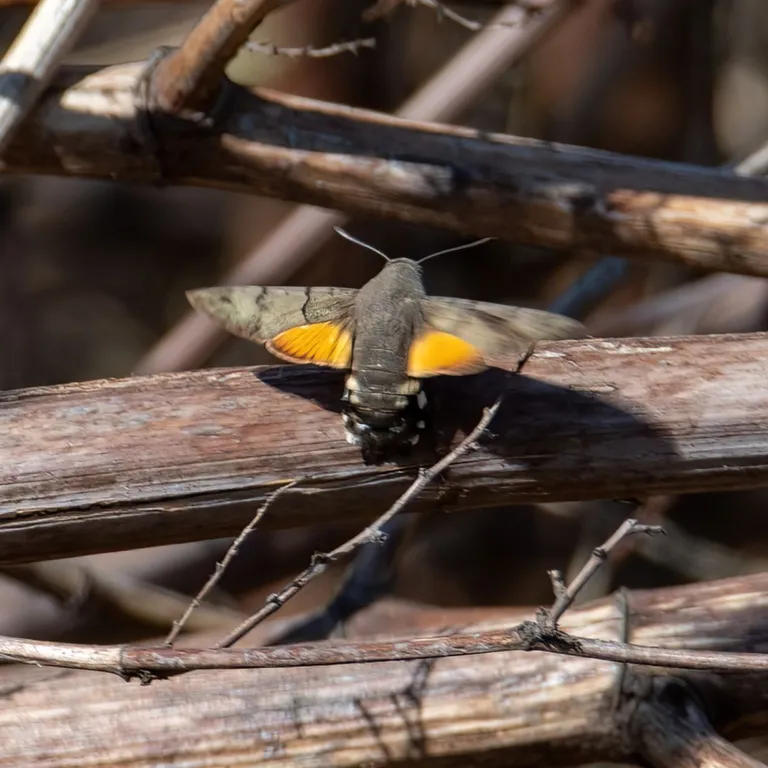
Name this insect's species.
Macroglossum stellatarum
